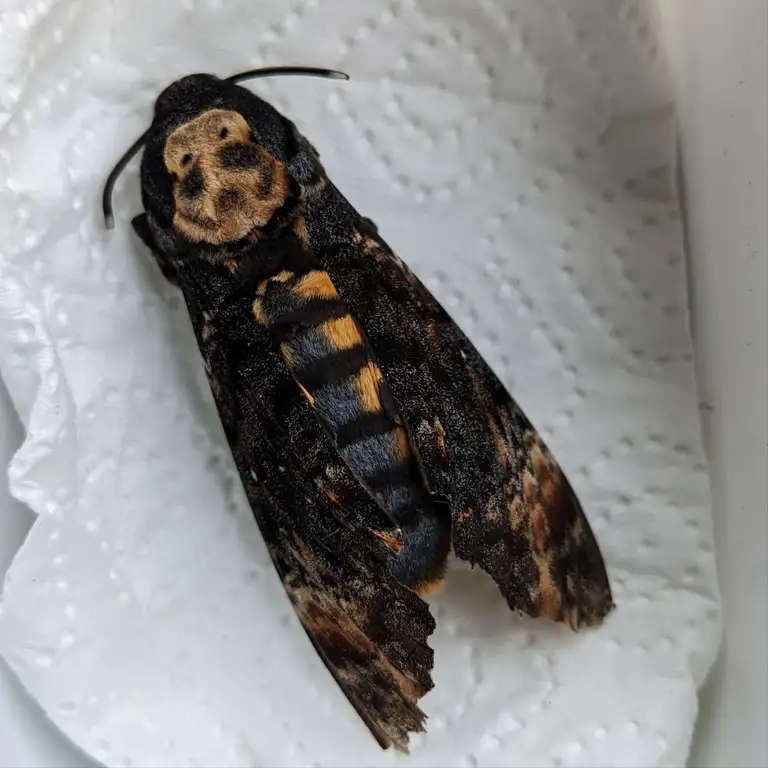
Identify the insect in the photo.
Acherontia atropos
